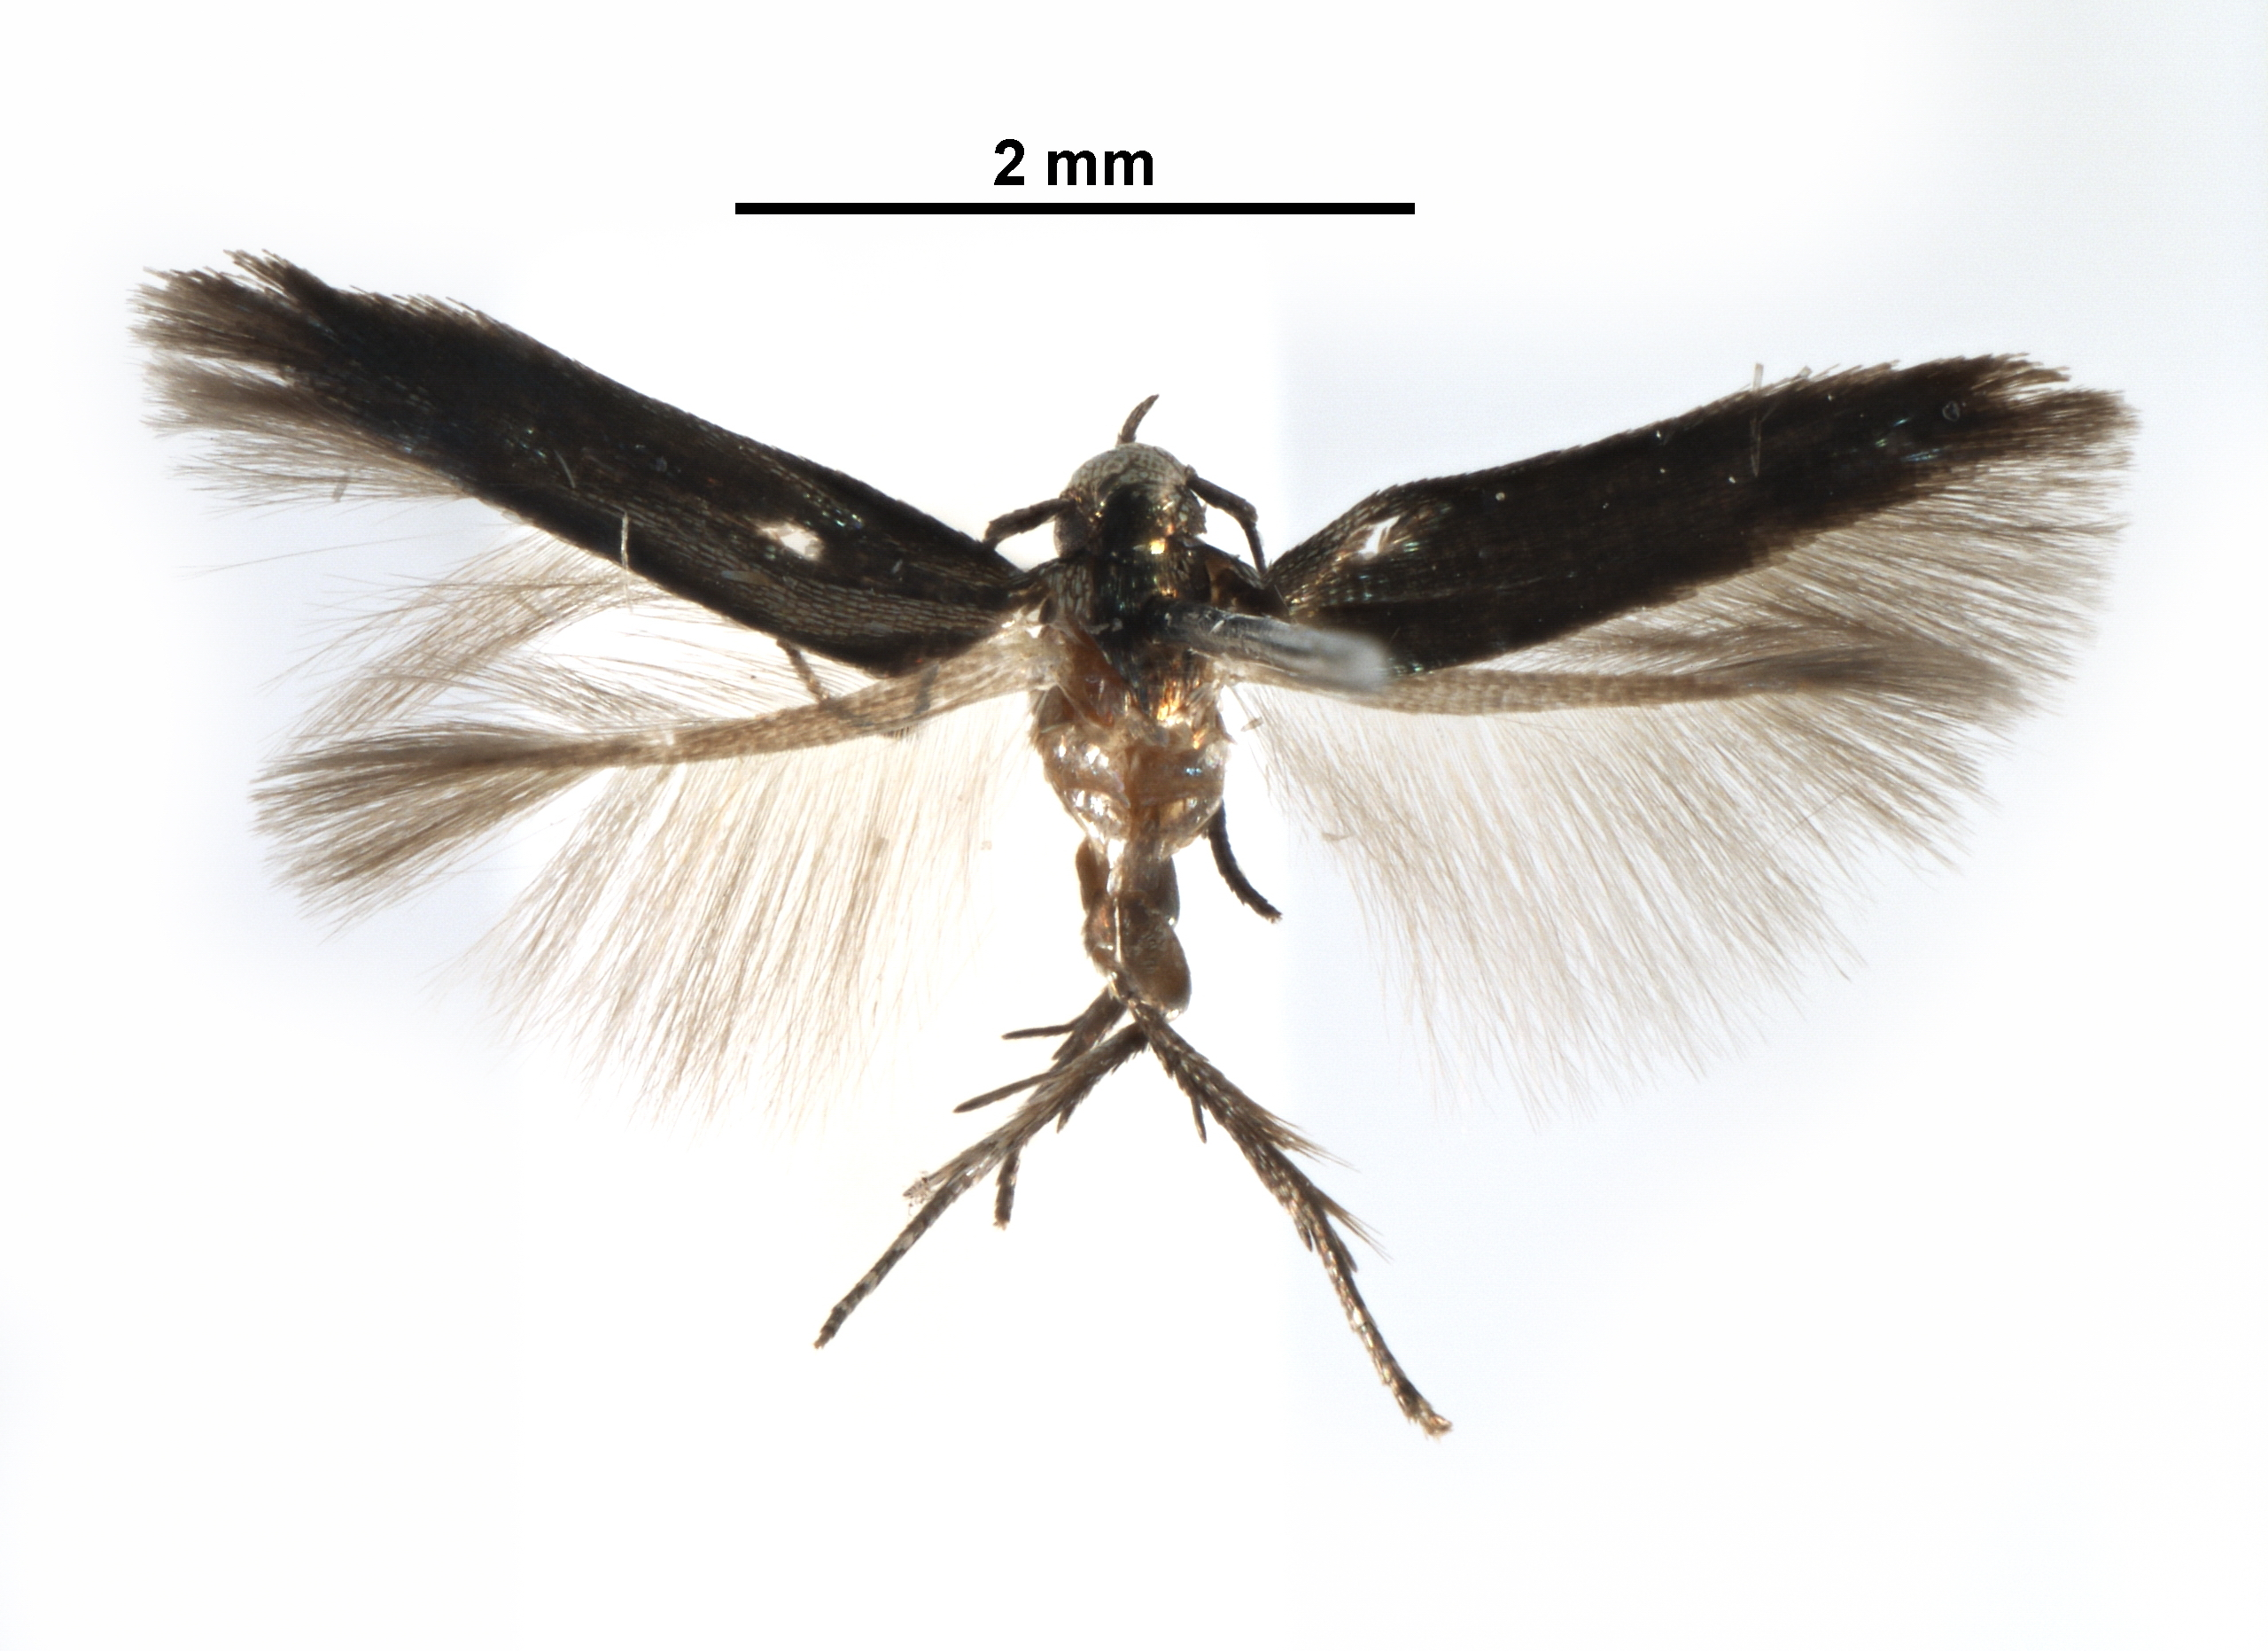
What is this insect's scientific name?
Periploca orichaleella
